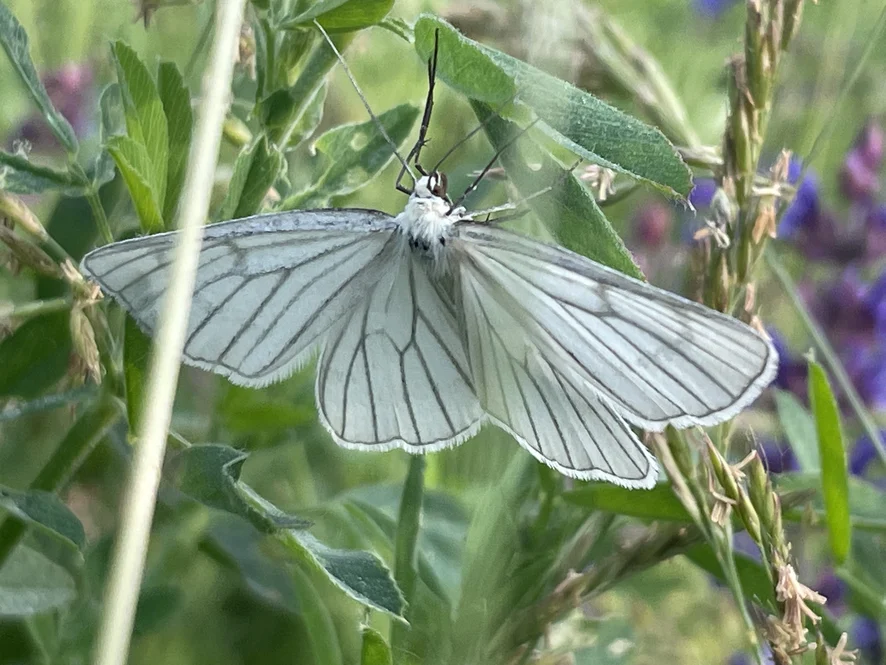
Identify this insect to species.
Siona lineata
